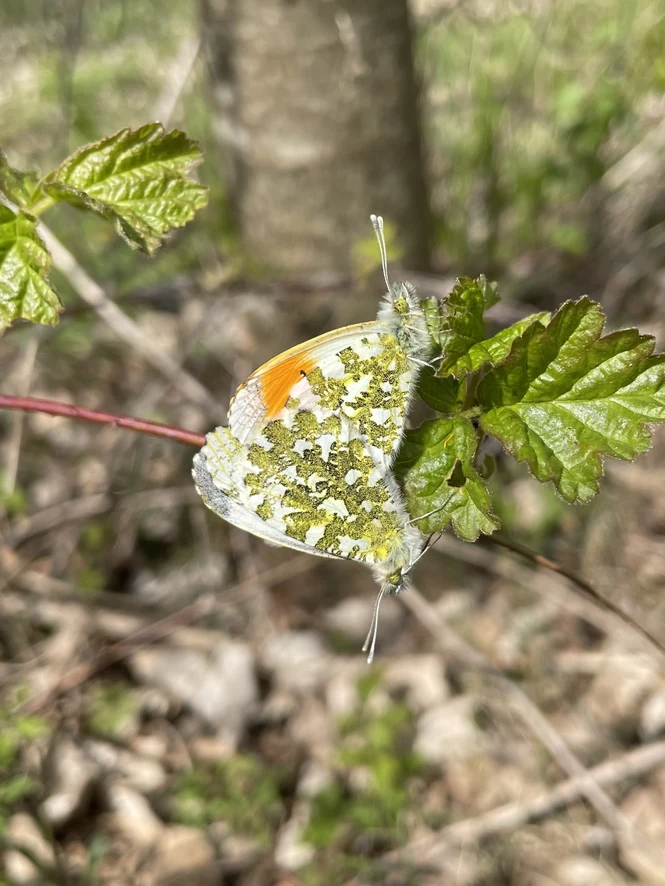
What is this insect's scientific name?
Anthocharis cardamines
